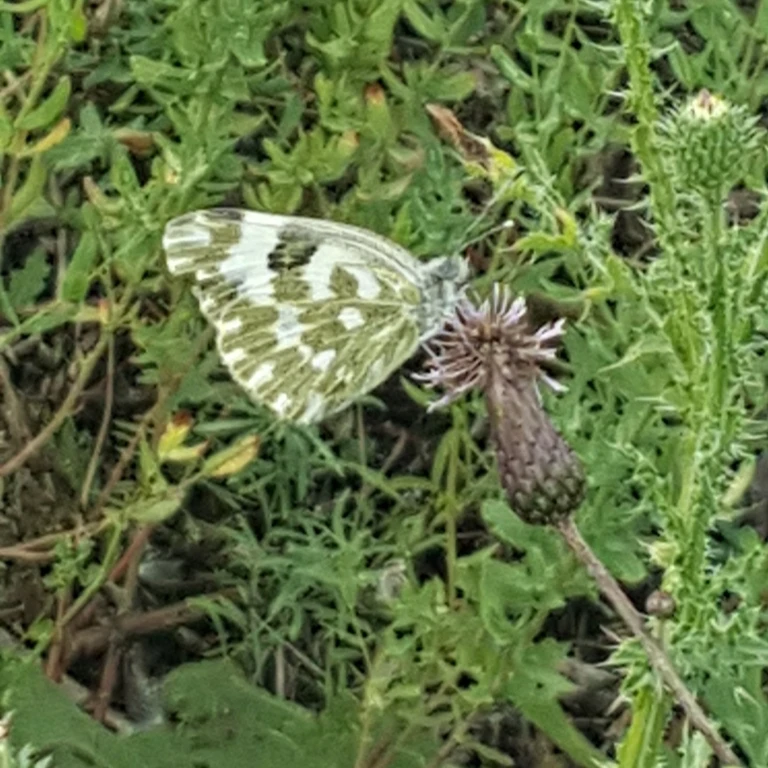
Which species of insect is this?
Pontia edusa
